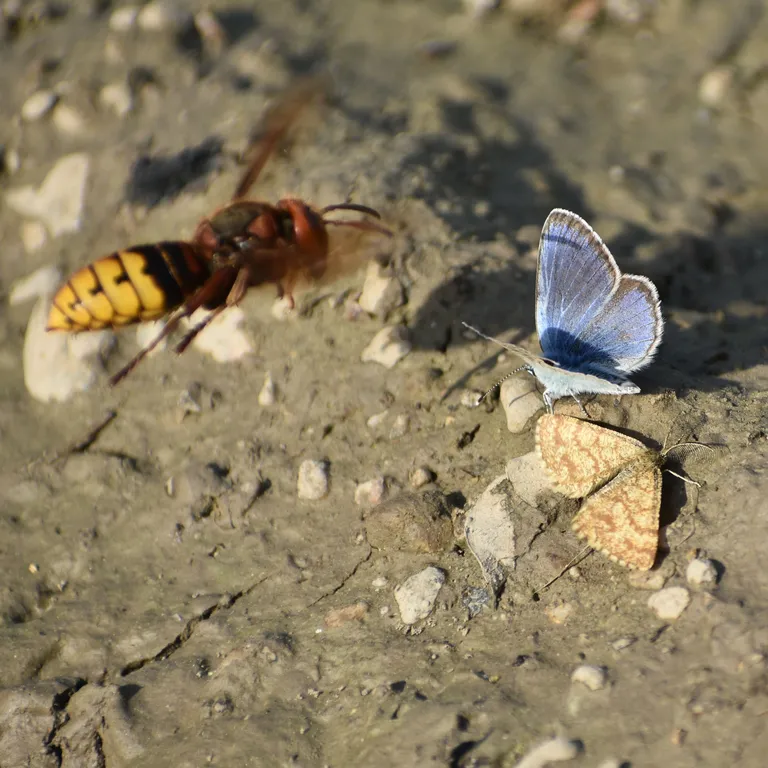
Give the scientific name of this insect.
Ematurga atomaria
